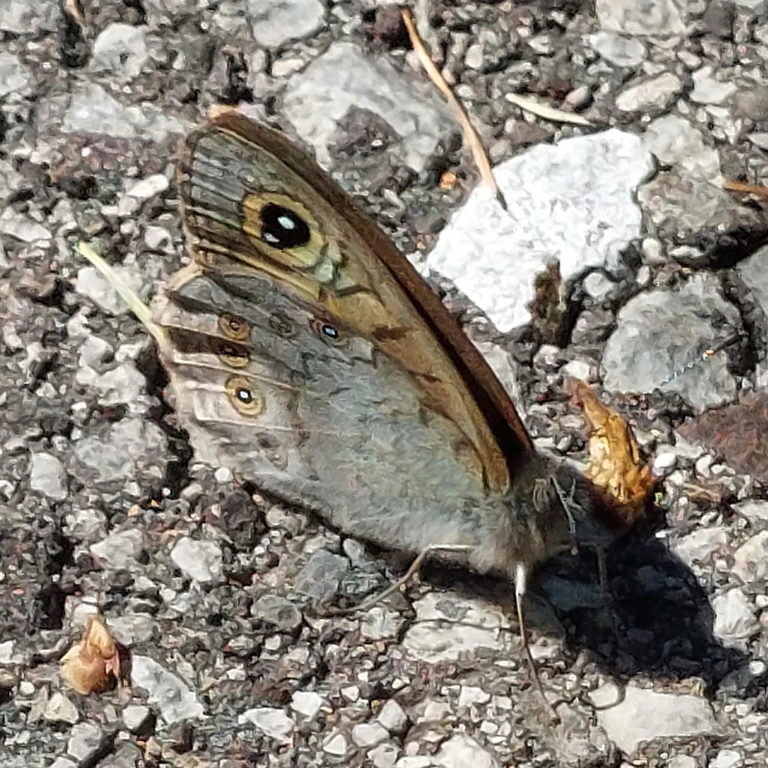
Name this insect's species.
Lasiommata maera (also Pararge maera)
